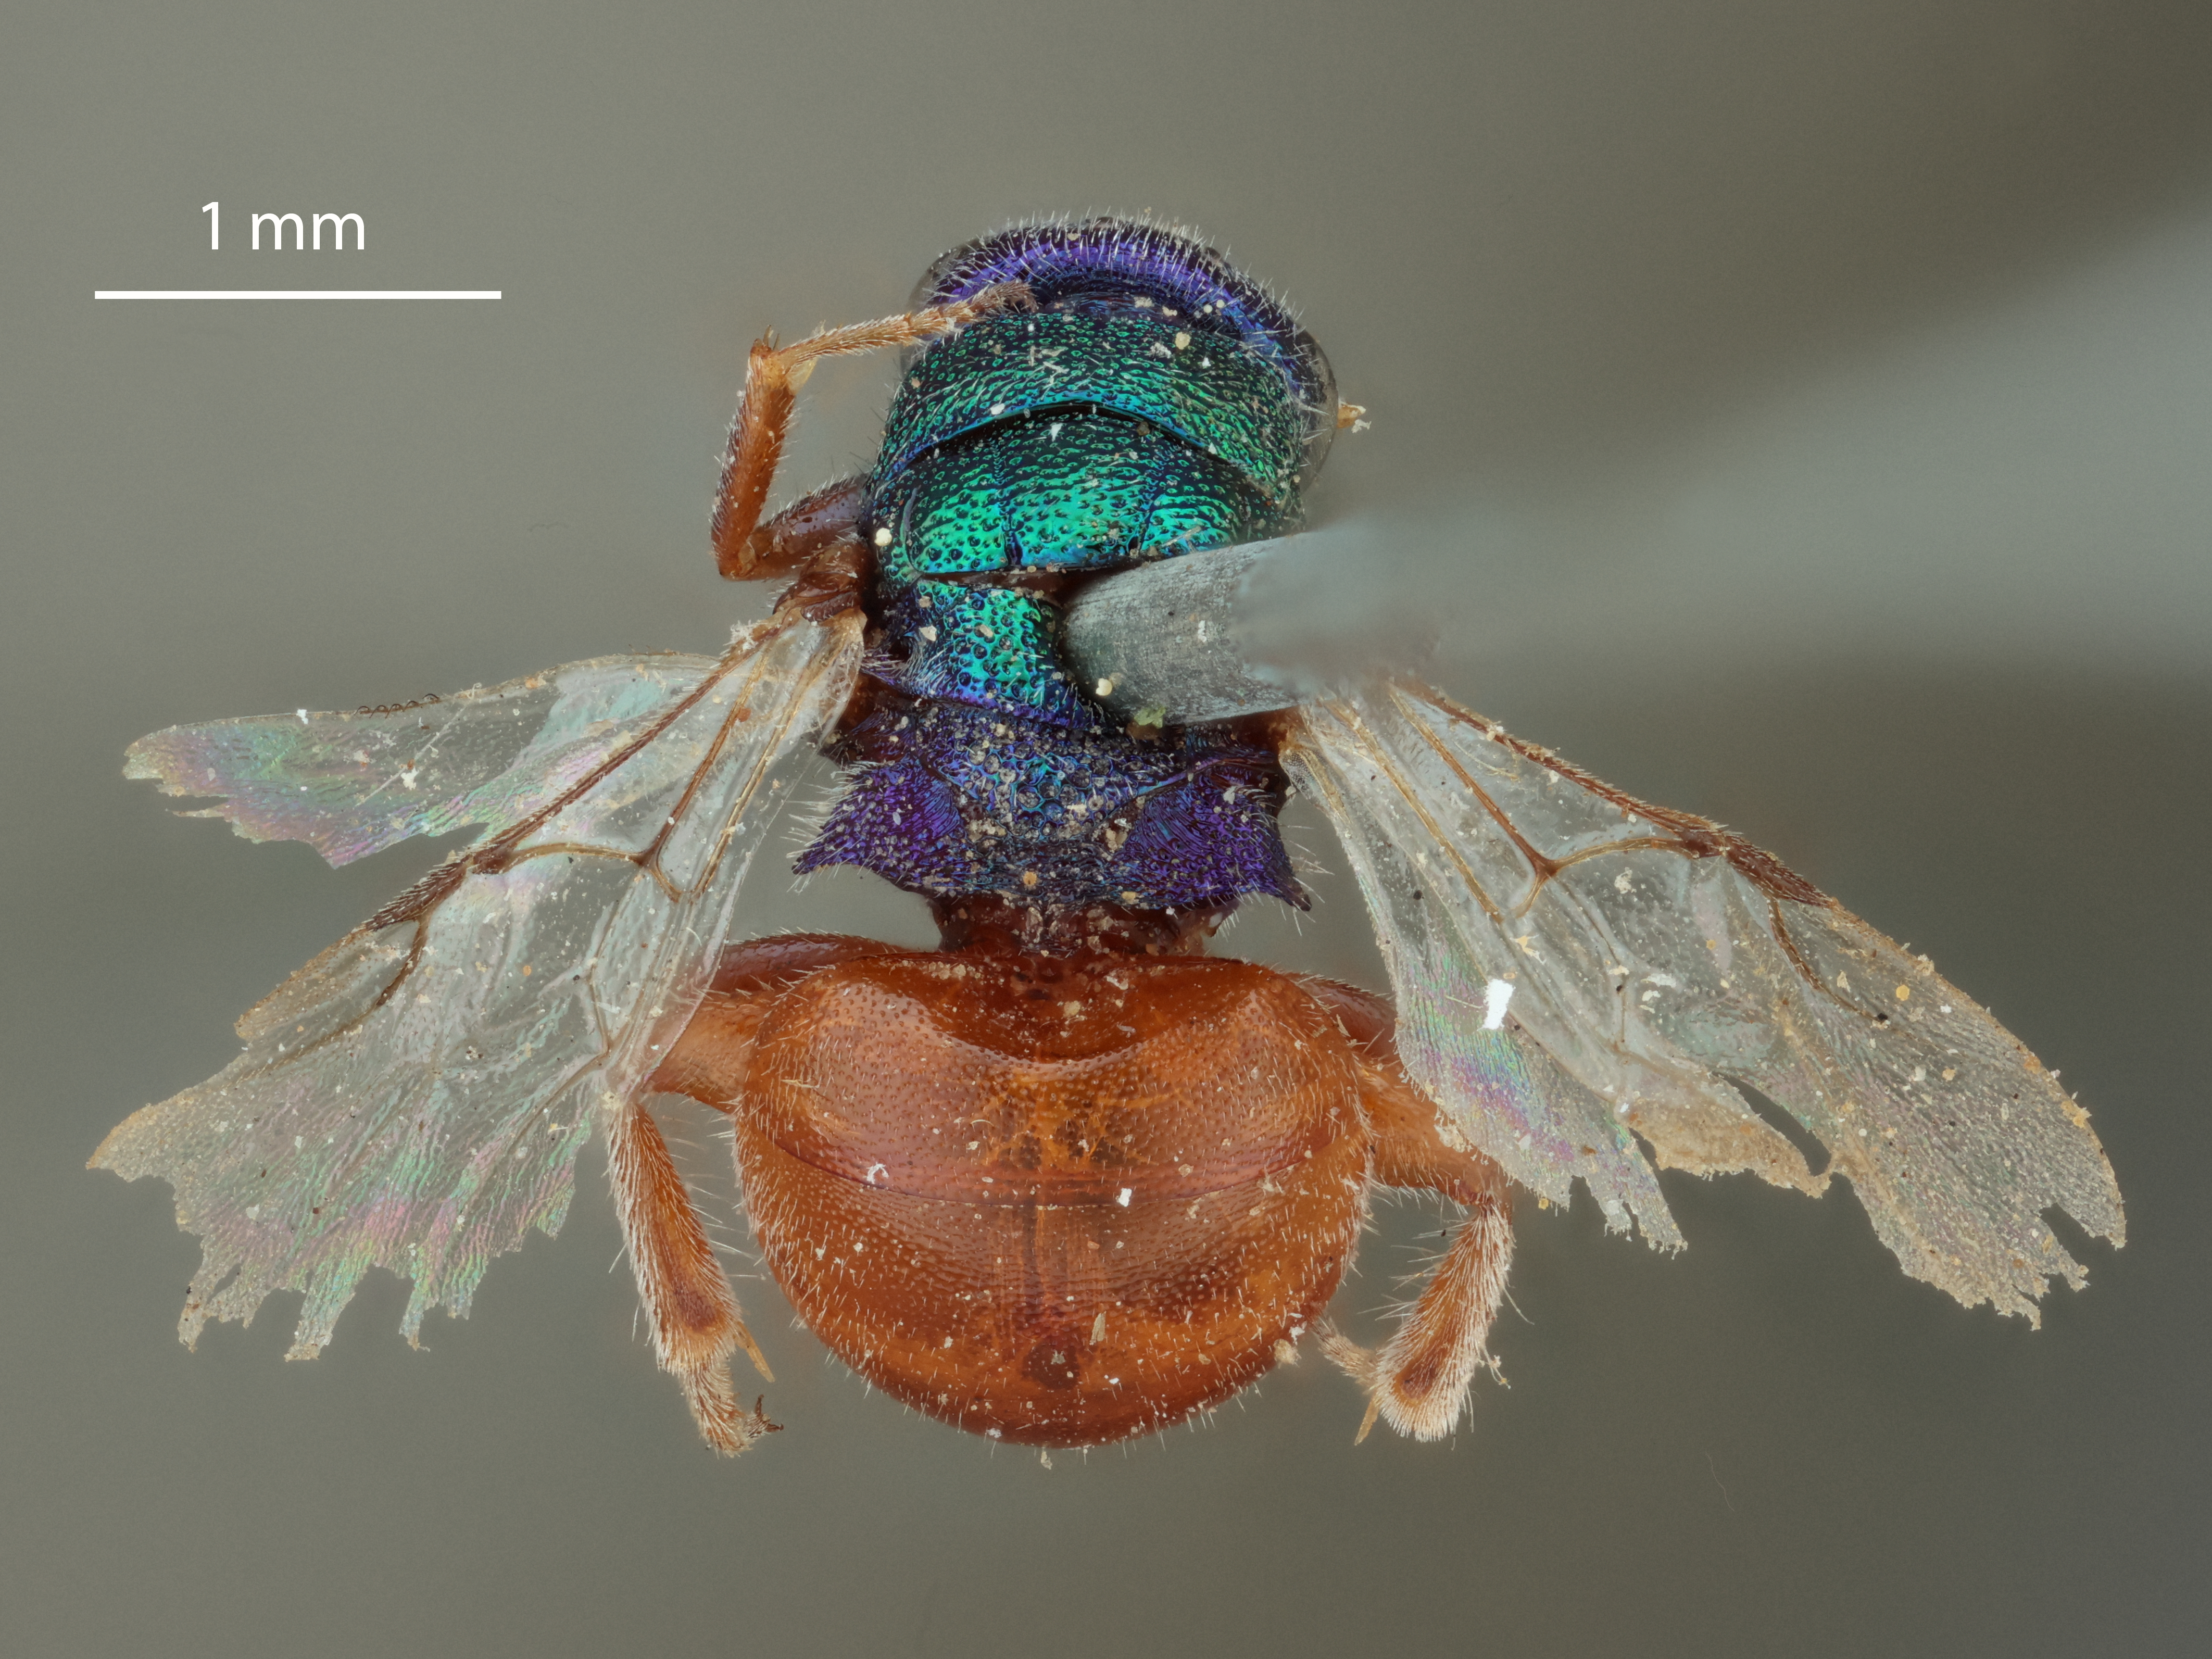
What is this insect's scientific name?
Holopyga semirufa
